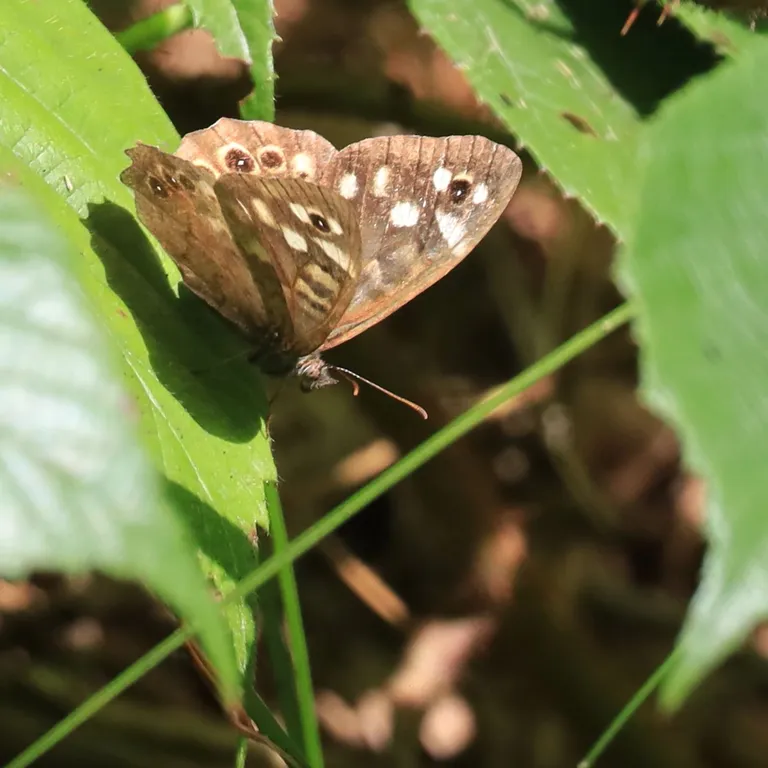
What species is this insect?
Pararge aegeria
